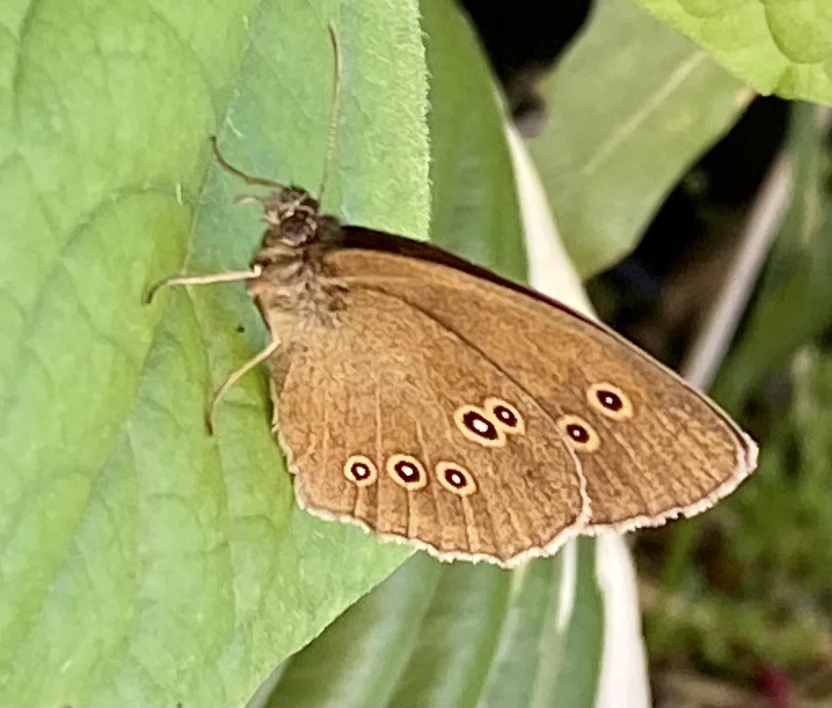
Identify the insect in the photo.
Aphantopus hyperantus
